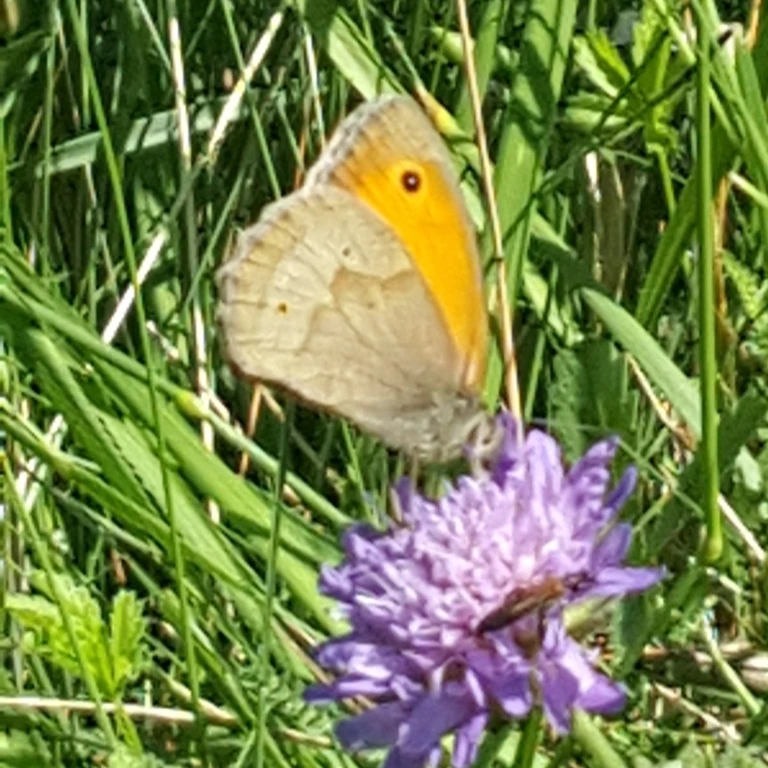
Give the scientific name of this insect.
Maniola jurtina
